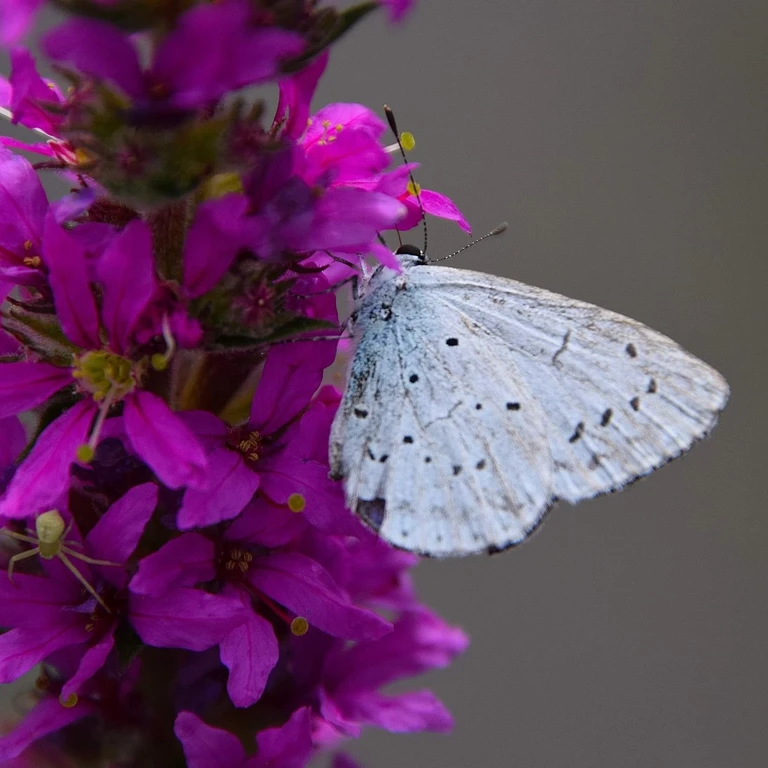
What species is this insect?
Celastrina argiolus
